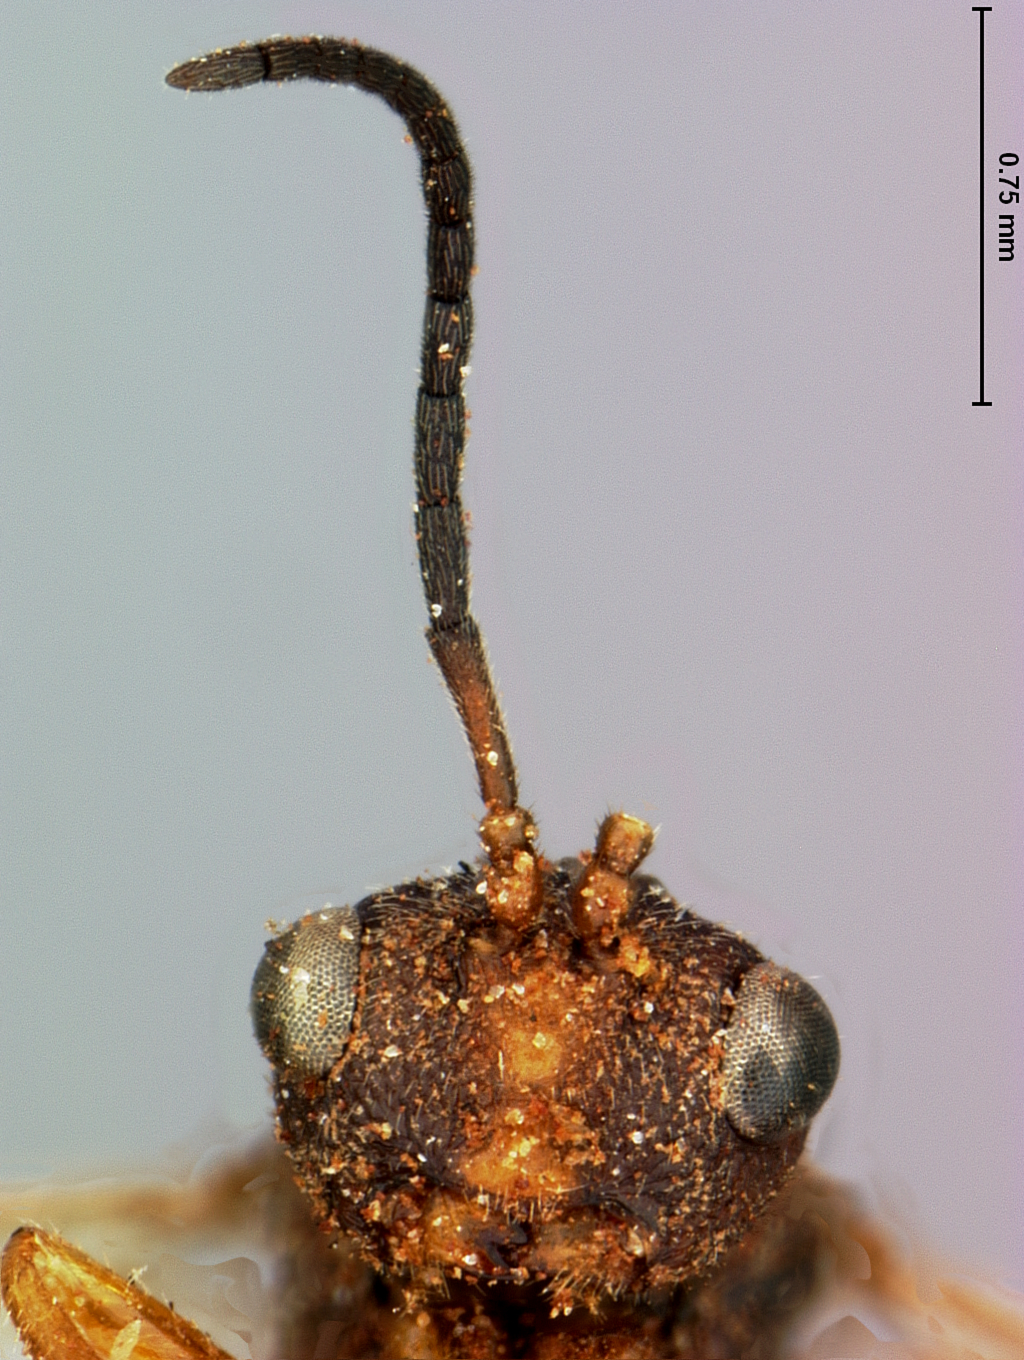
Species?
Rhodites similis
